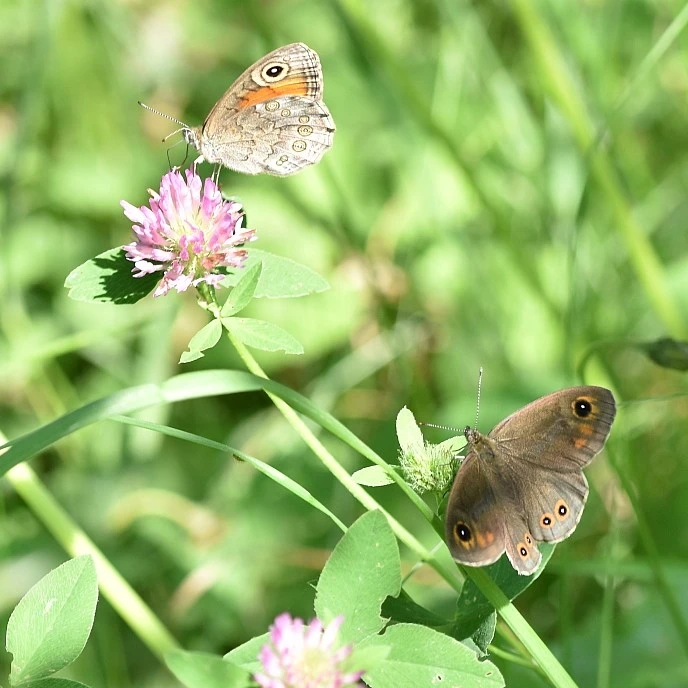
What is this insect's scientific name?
Lasiommata maera (also Pararge maera)
